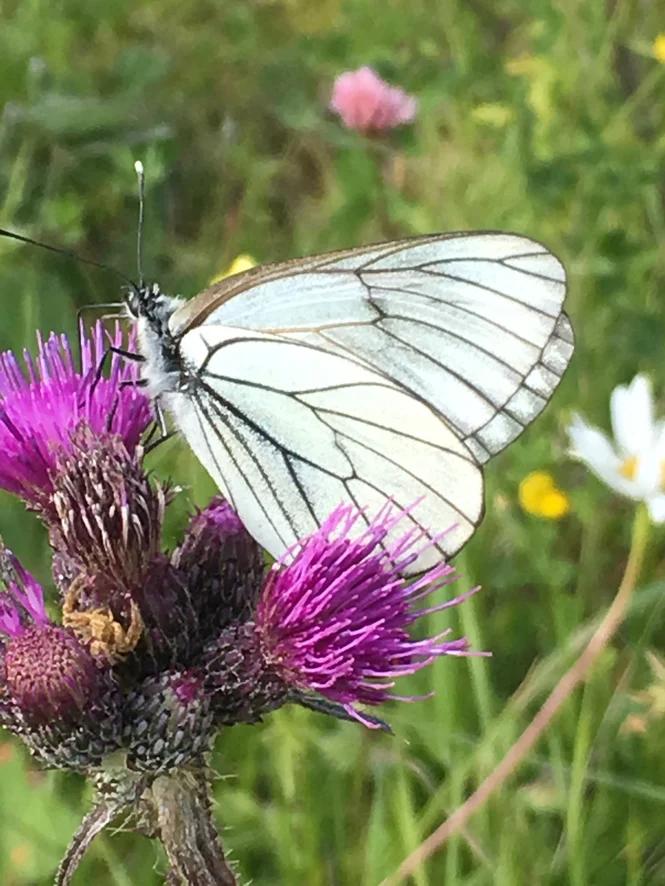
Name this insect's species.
Aporia crataegi
